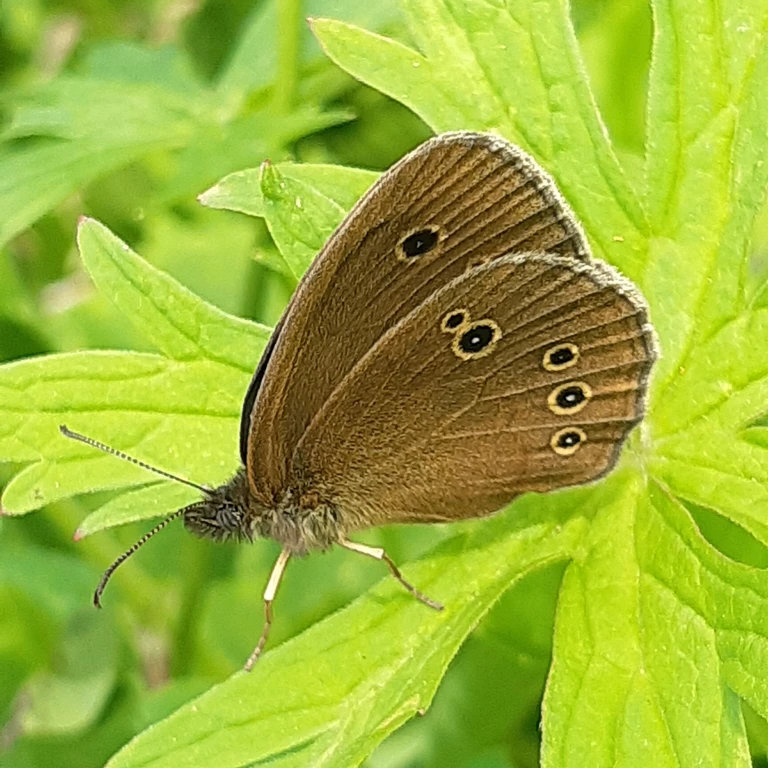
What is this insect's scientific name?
Aphantopus hyperantus
